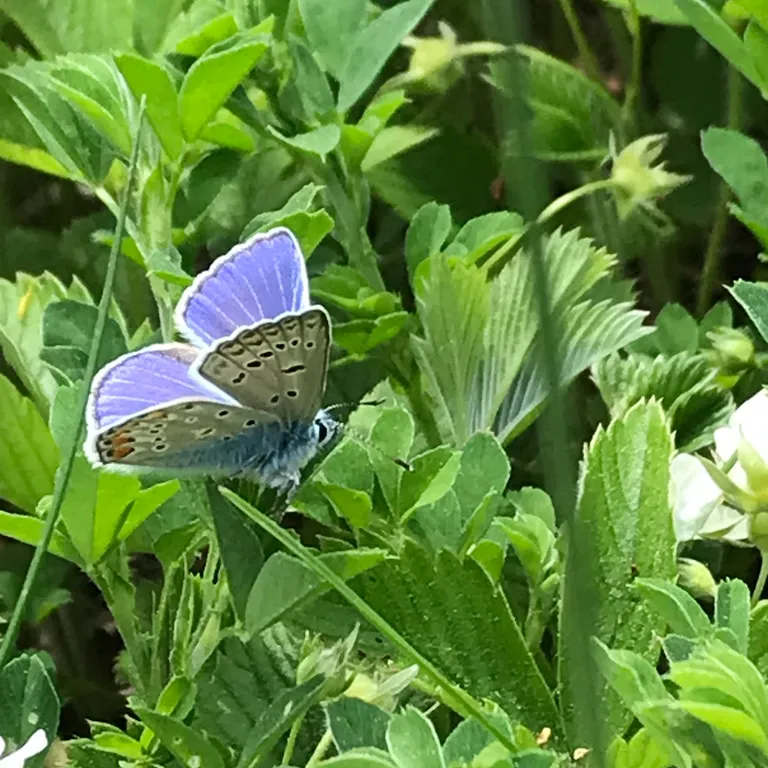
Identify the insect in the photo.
Polyommatus icarus
